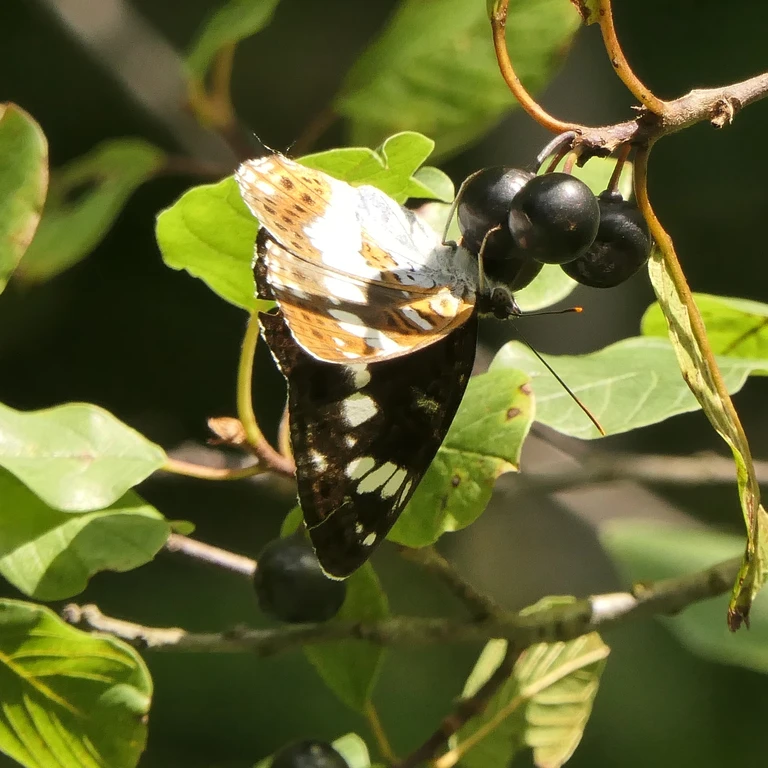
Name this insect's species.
Limenitis camilla (also Ladoga camilla)
